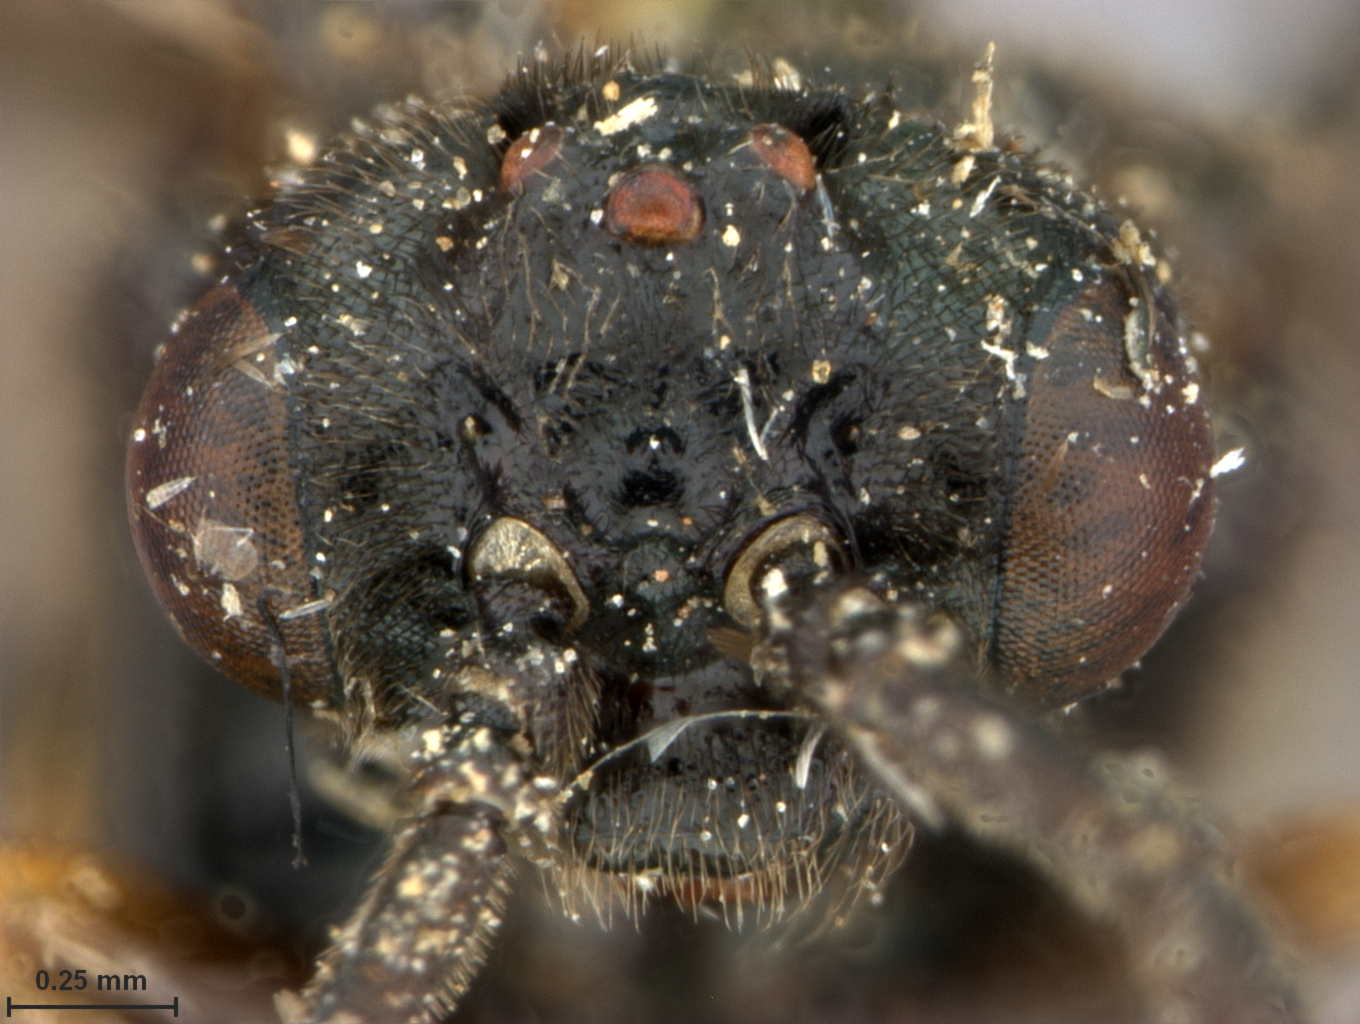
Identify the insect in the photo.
Monophadnus insularis
